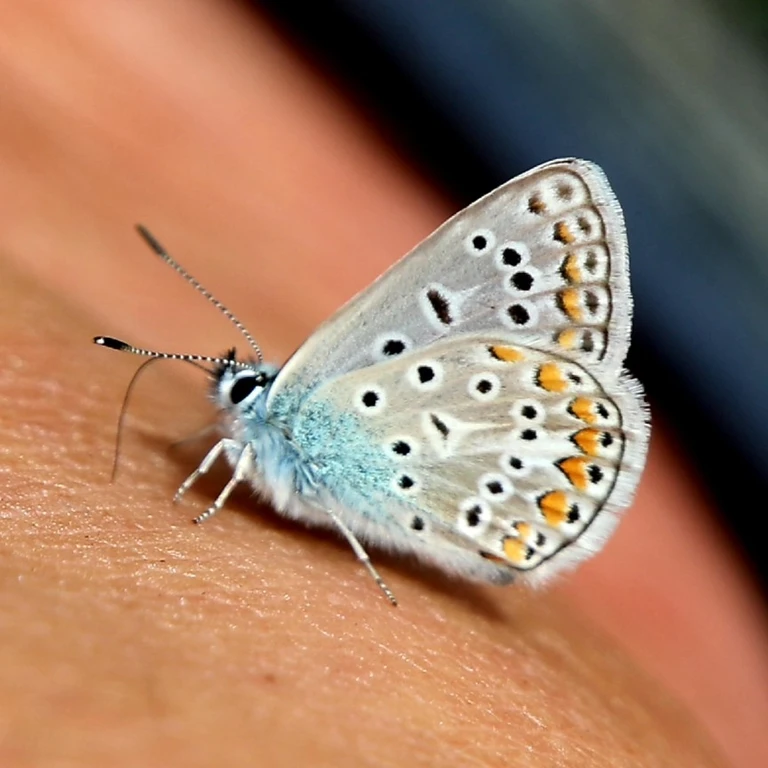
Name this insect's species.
Polyommatus icarus
